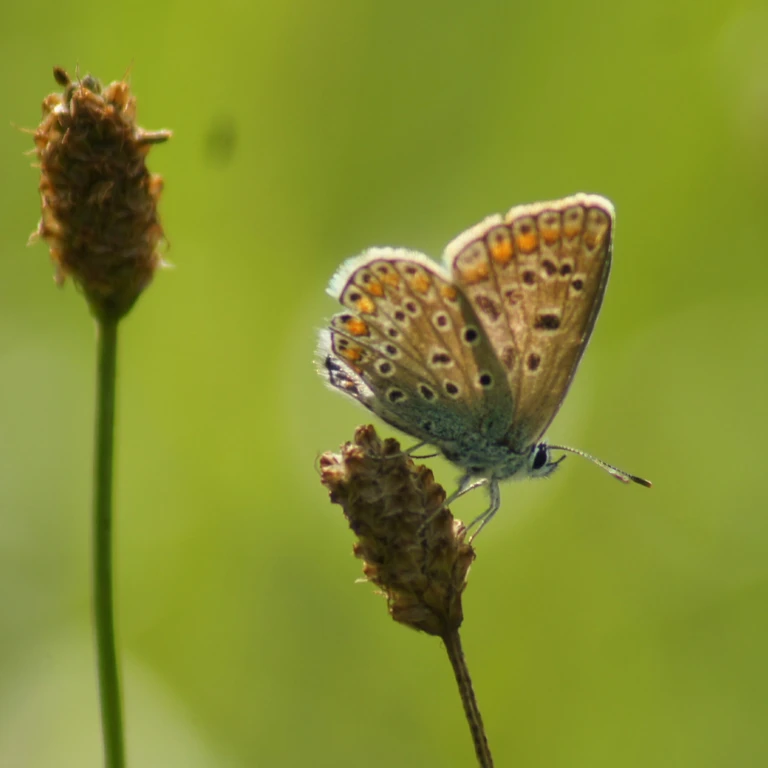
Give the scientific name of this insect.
Polyommatus icarus
